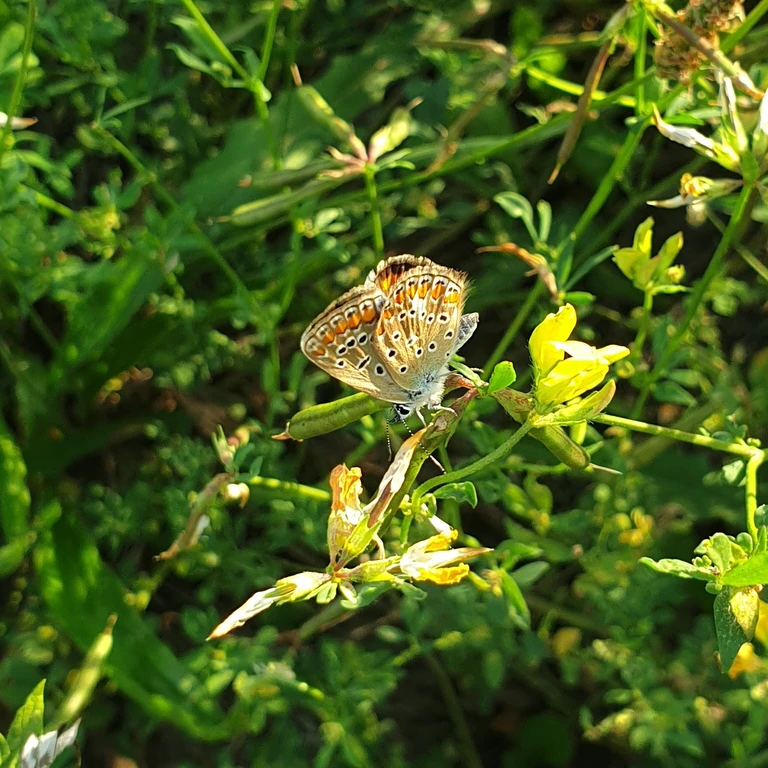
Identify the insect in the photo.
Polyommatus icarus
